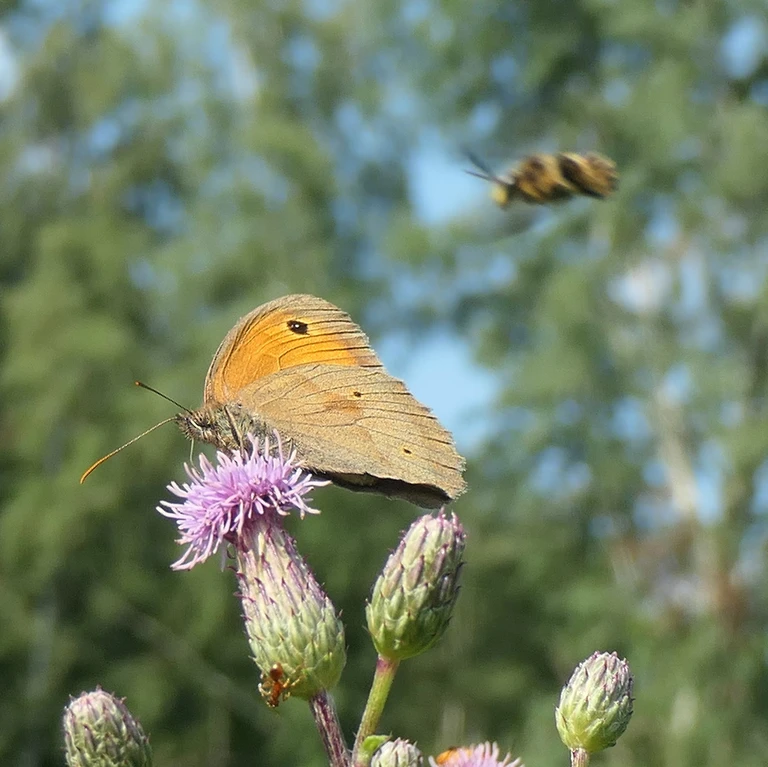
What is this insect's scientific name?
Maniola jurtina
